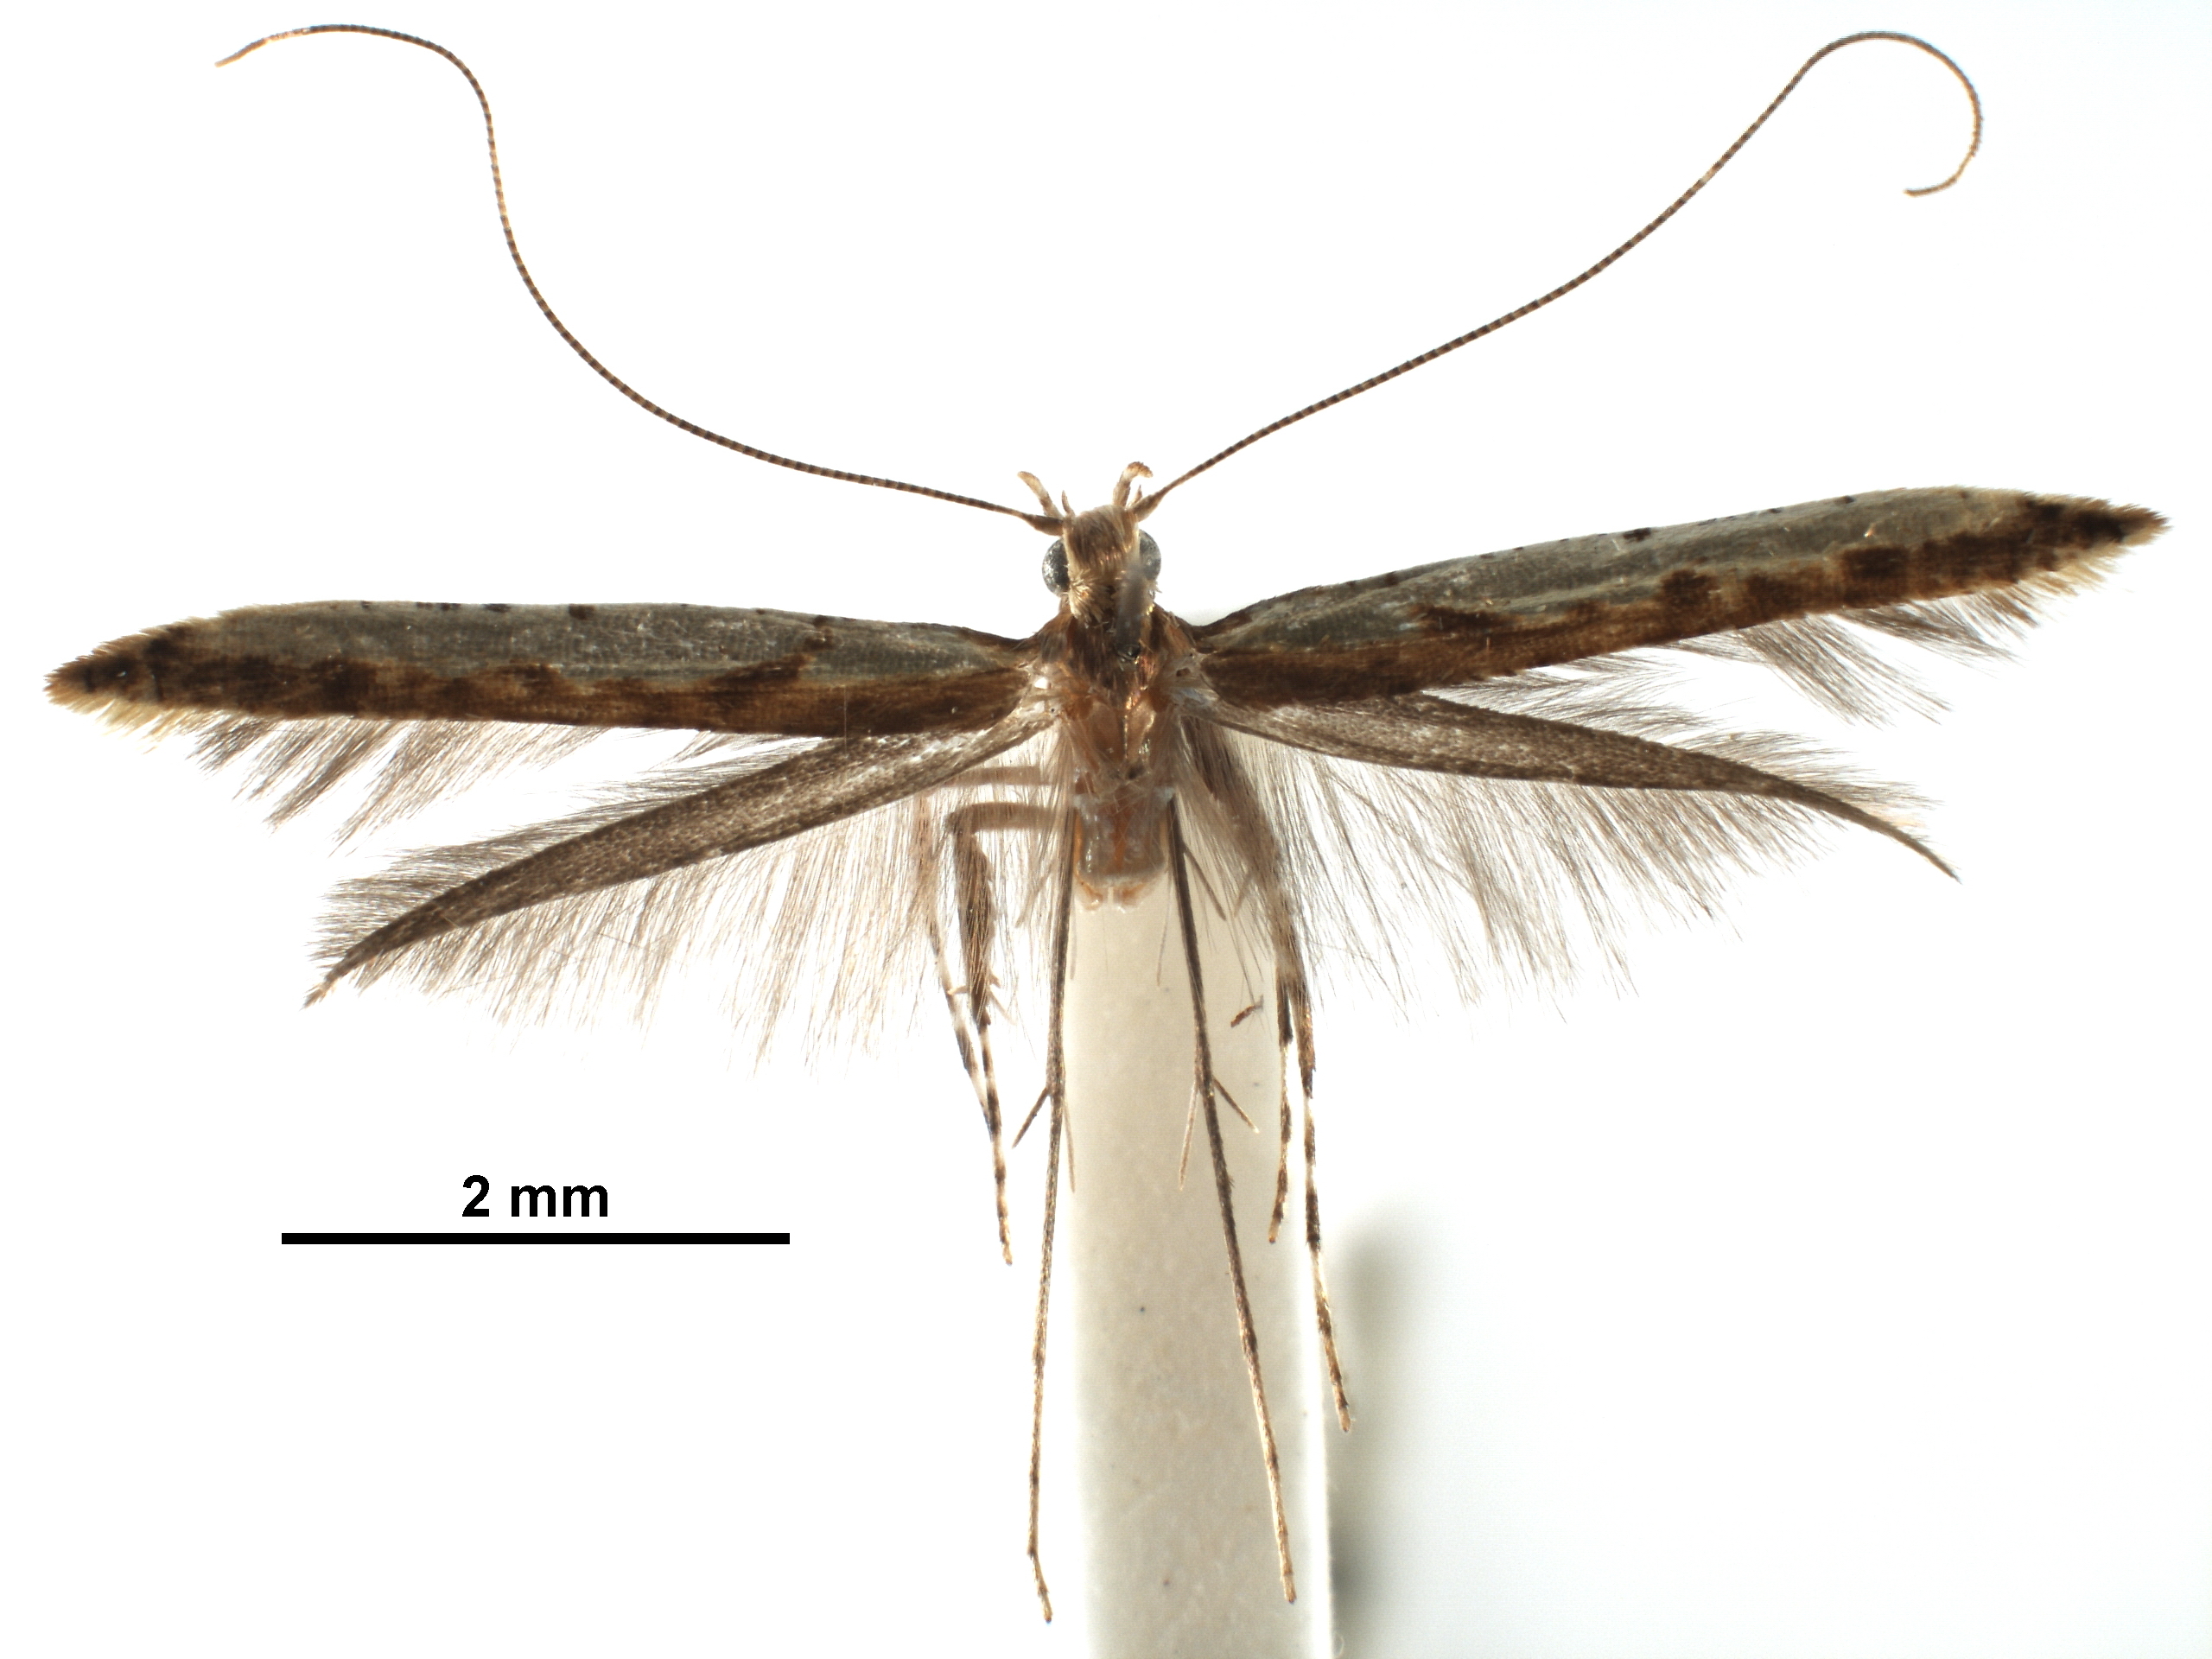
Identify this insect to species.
Caloptilia staintoni
